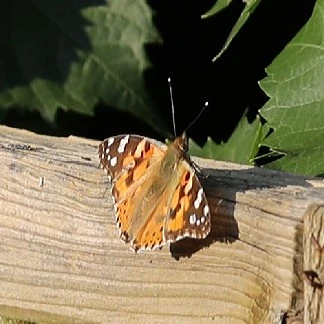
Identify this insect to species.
Vanessa cardui
